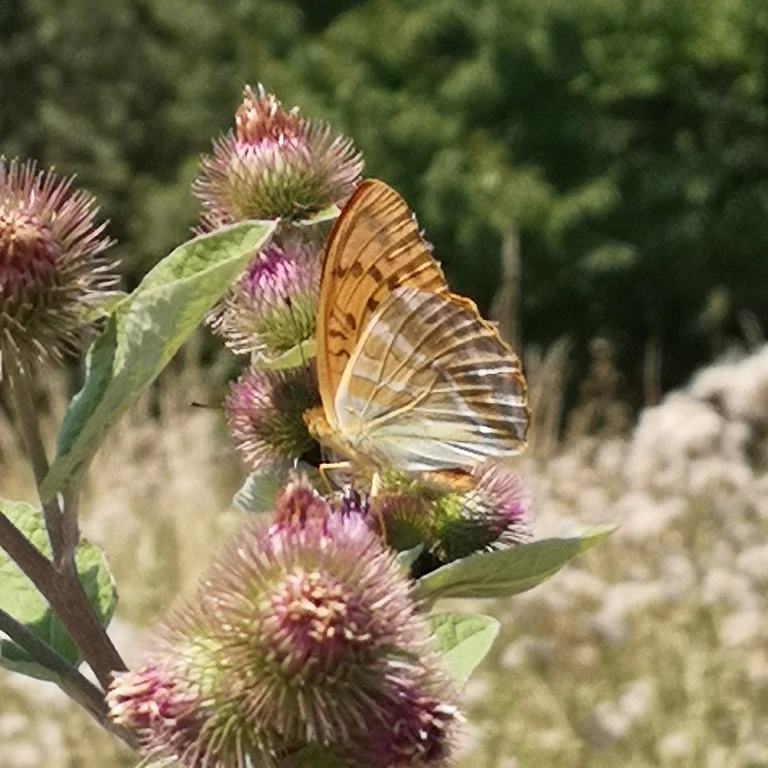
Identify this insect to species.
Argynnis paphia
